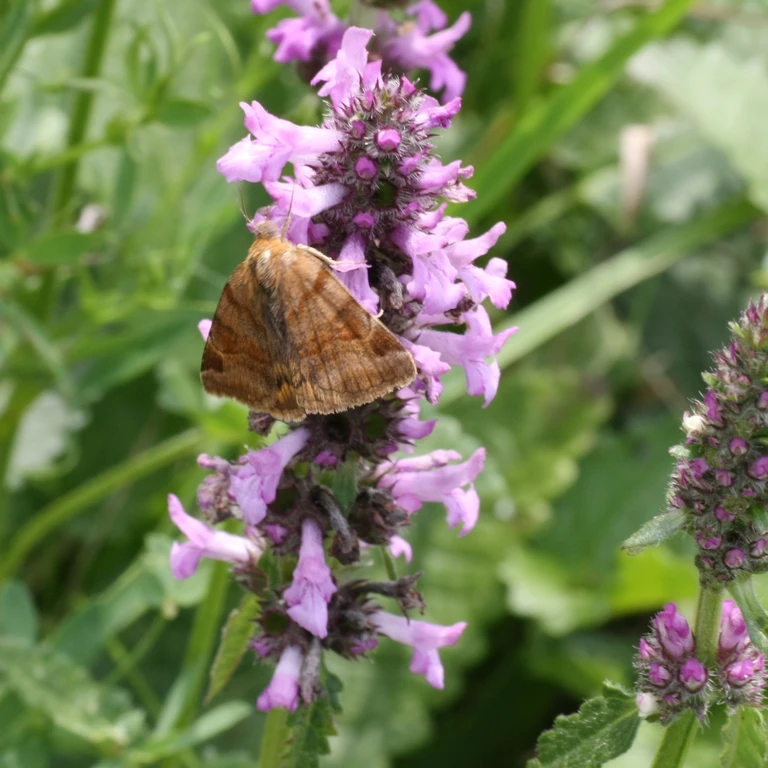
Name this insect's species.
Euclidia glyphica
